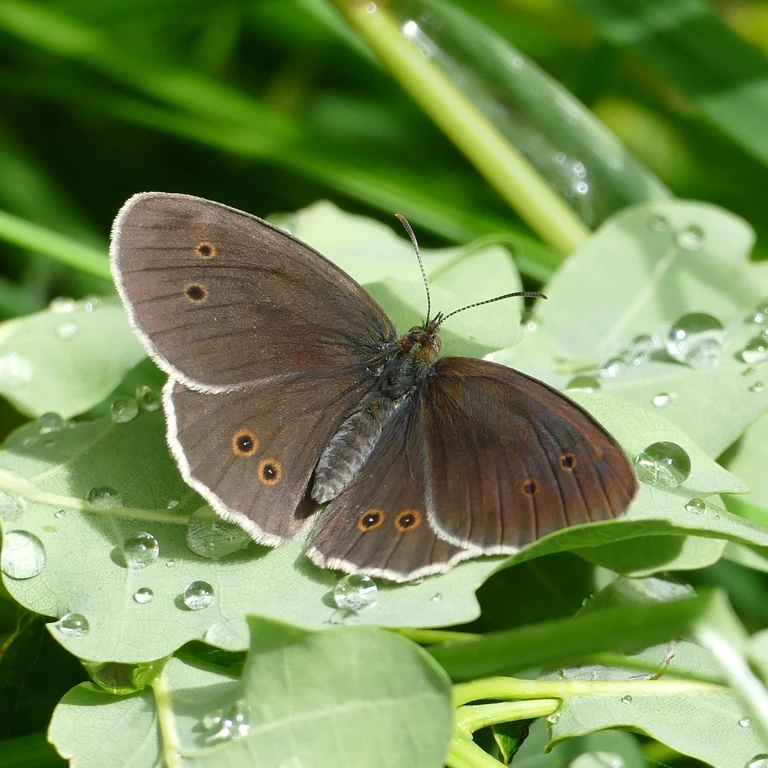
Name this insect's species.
Aphantopus hyperantus
